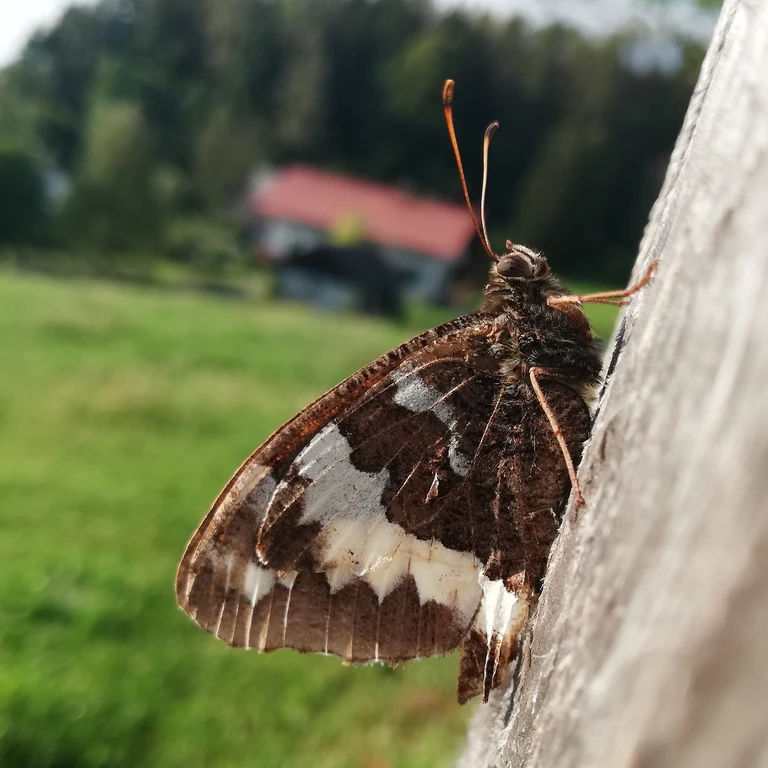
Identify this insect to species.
Brintesia circe
